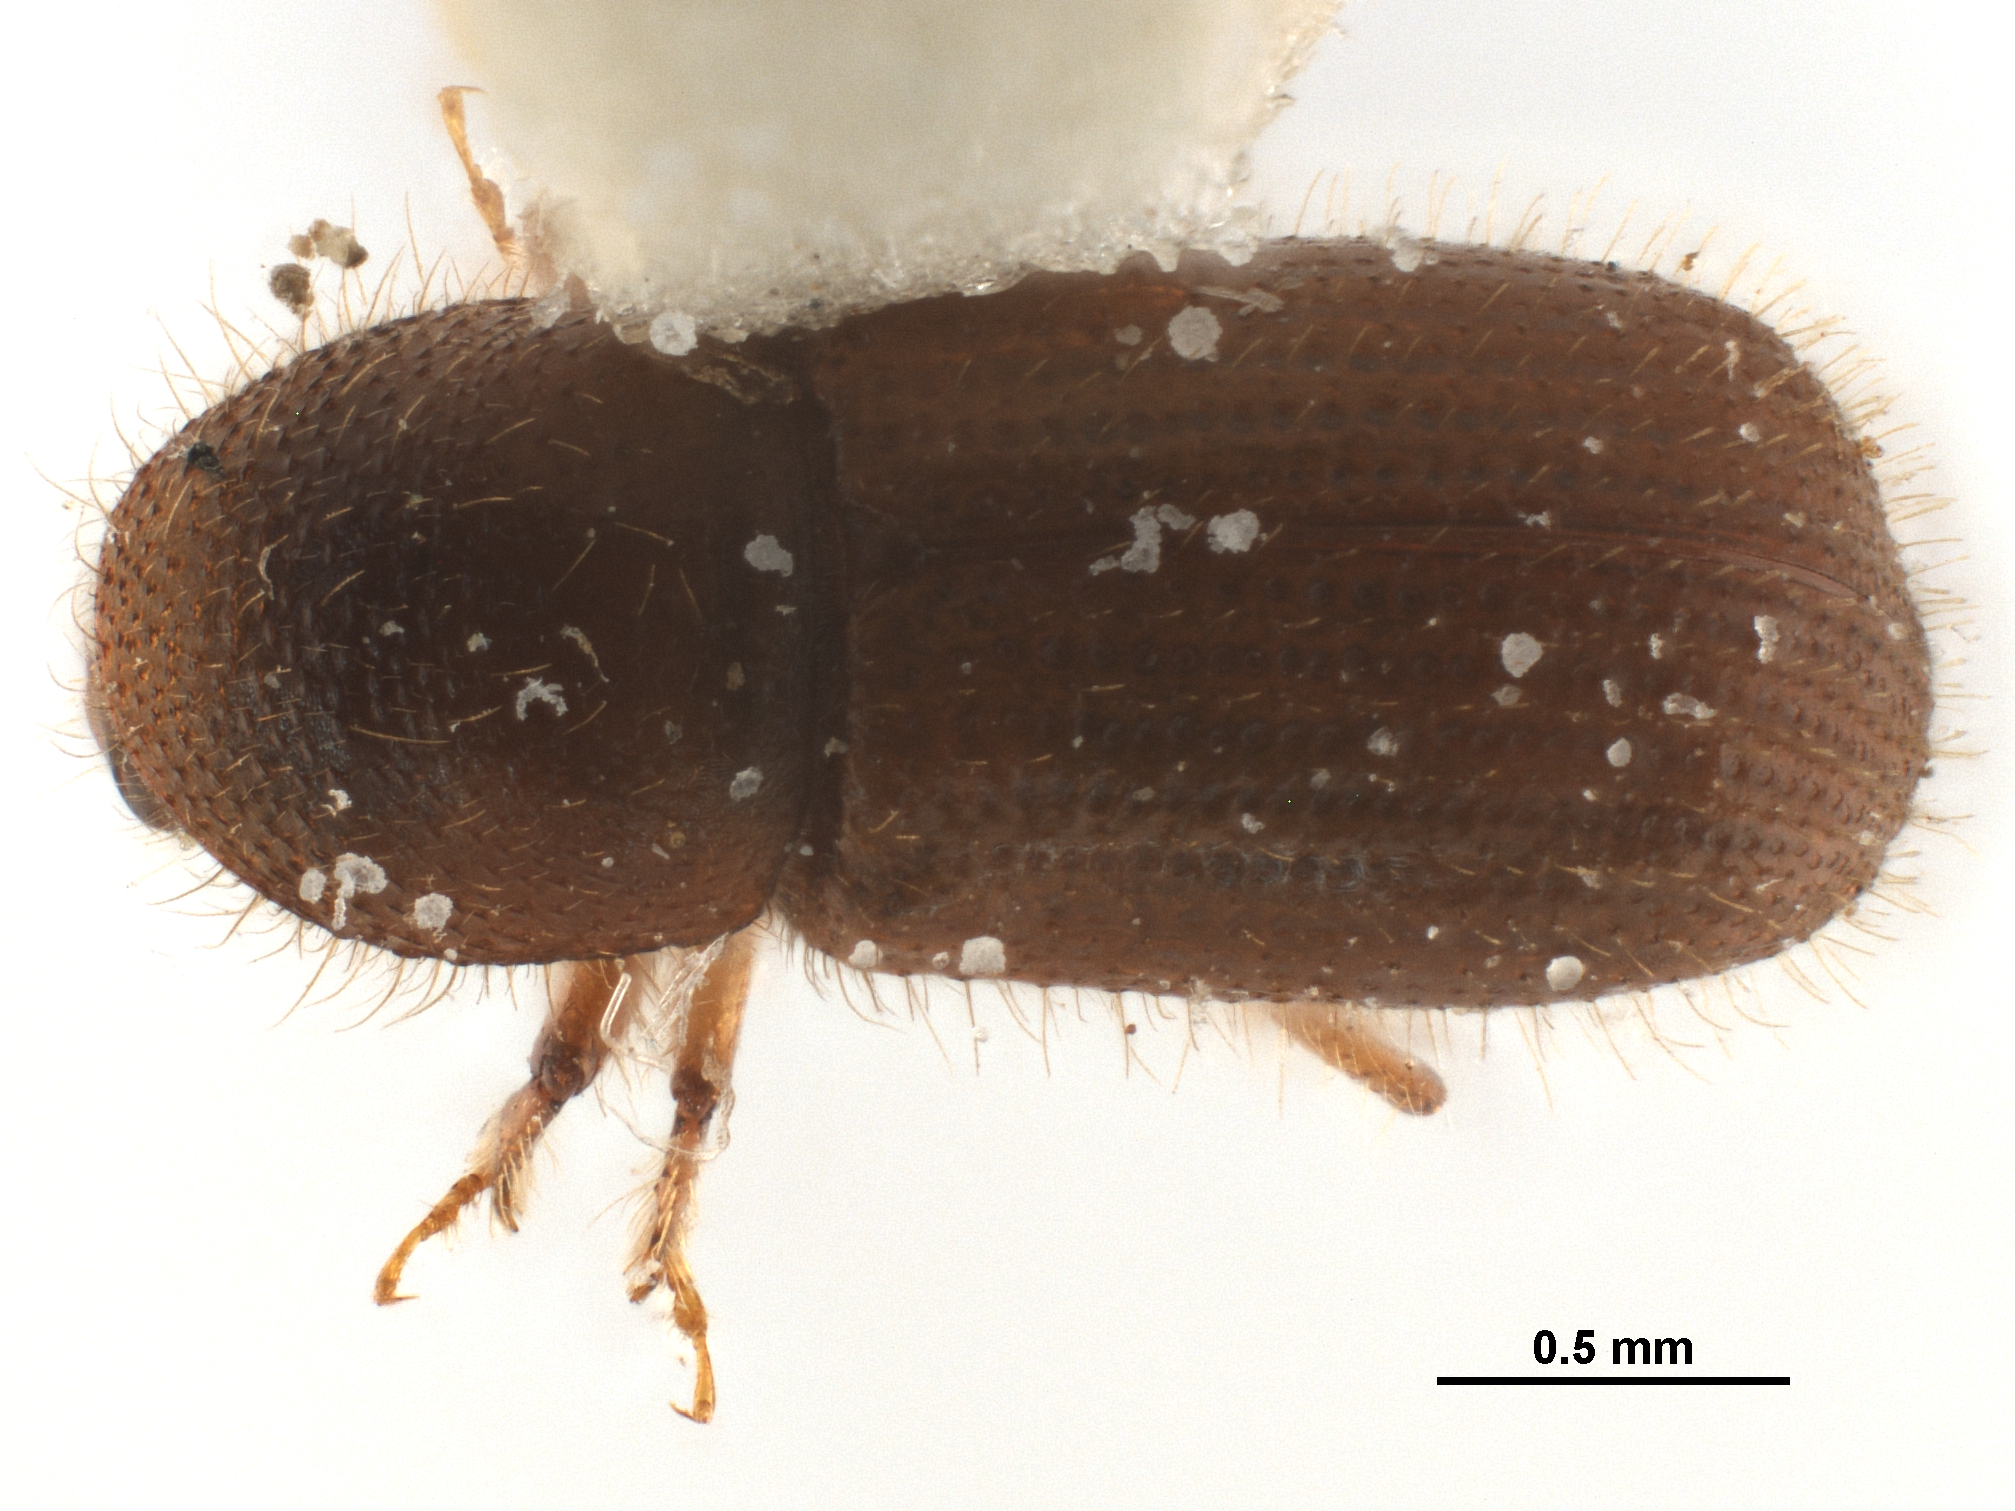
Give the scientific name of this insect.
Coccotrypes rhizophorae
